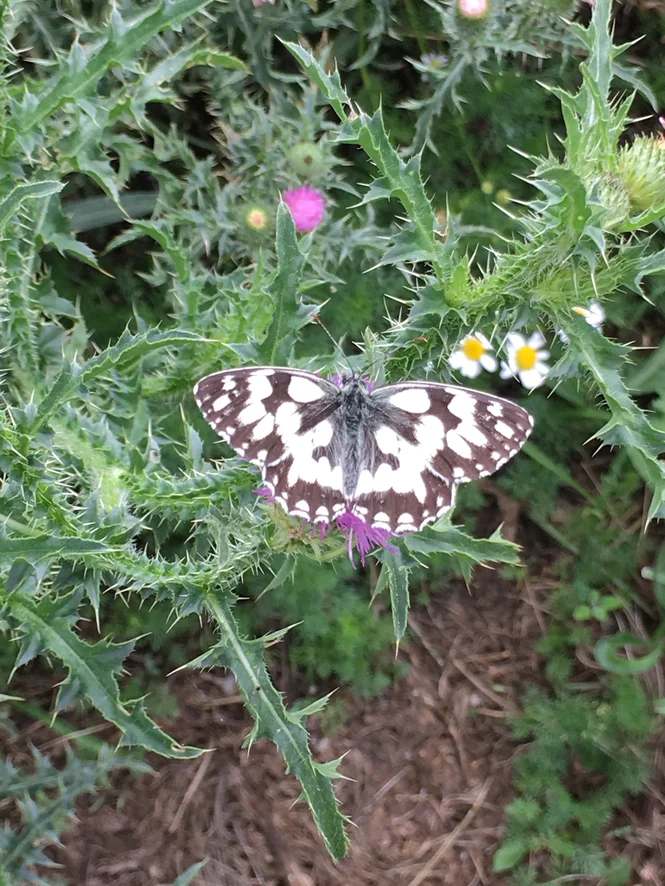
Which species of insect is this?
Melanargia galathea
